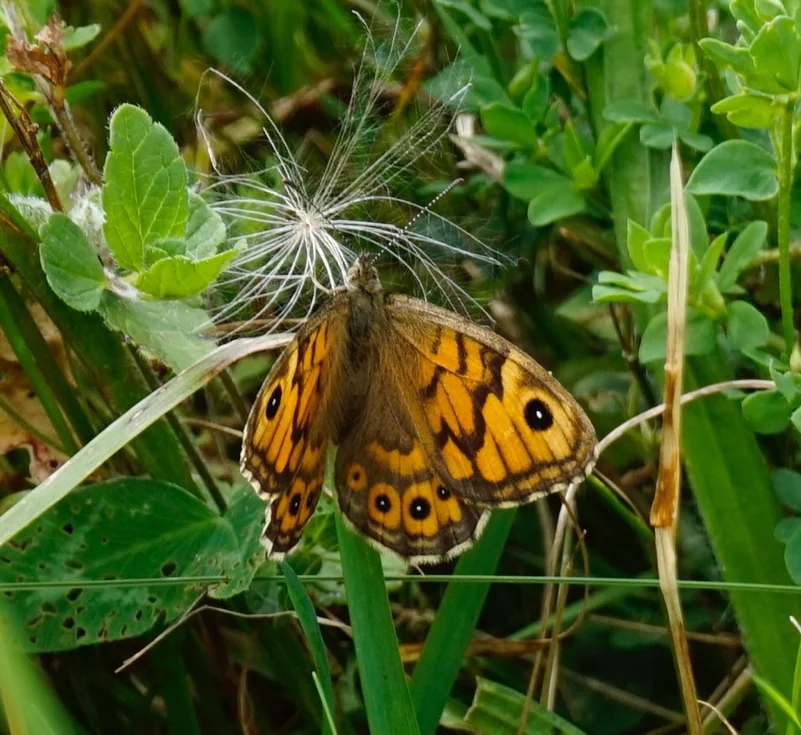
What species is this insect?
Lasiommata megera (also Pararge megera)
